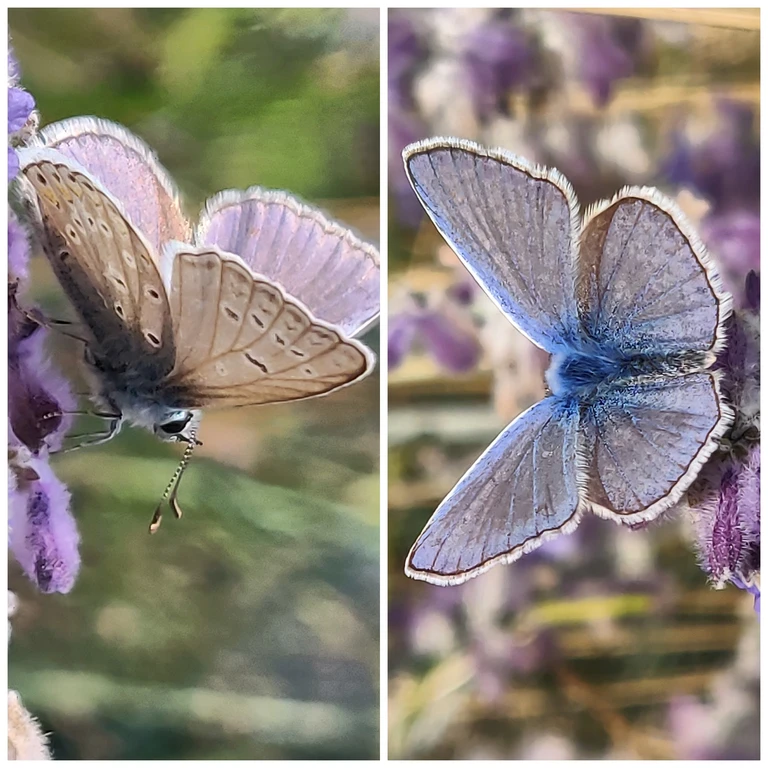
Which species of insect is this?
Polyommatus icarus
